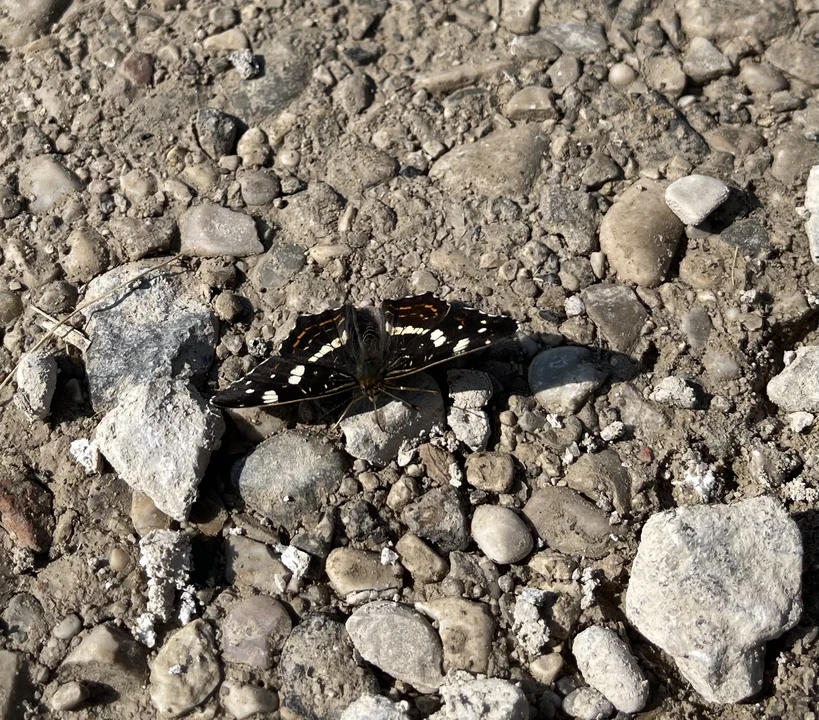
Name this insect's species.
Araschnia levana
